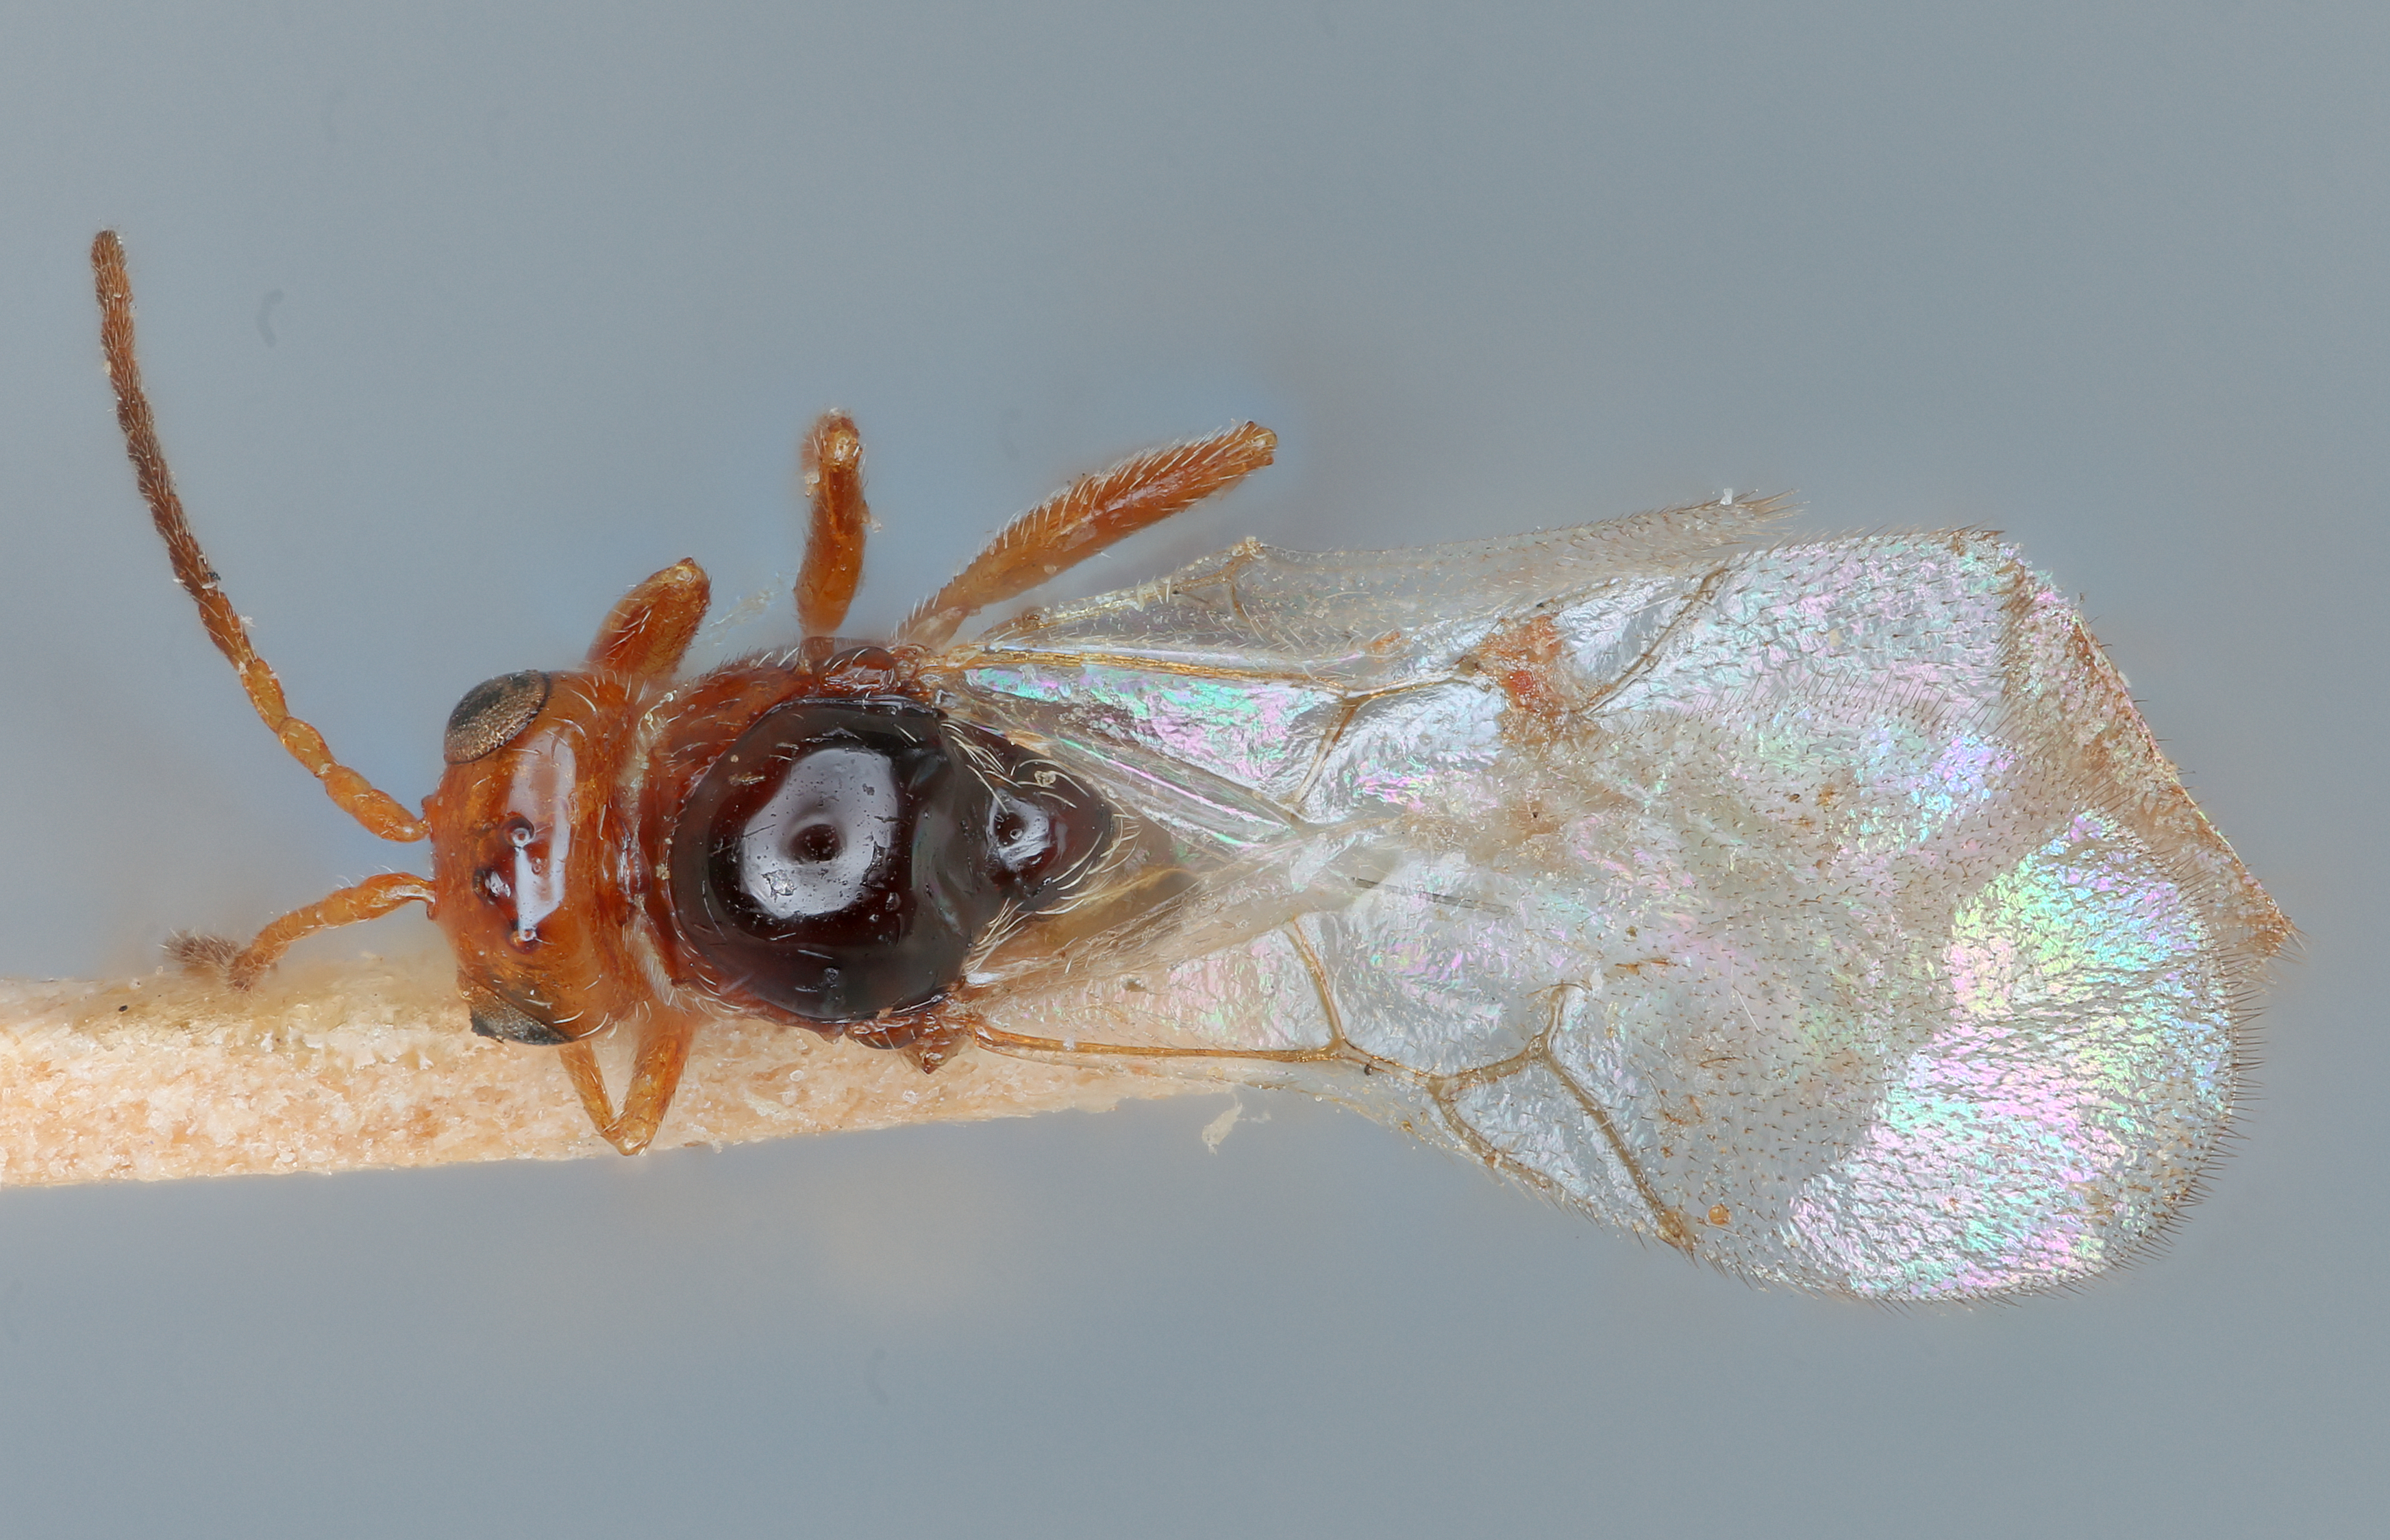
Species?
Dylita similis
